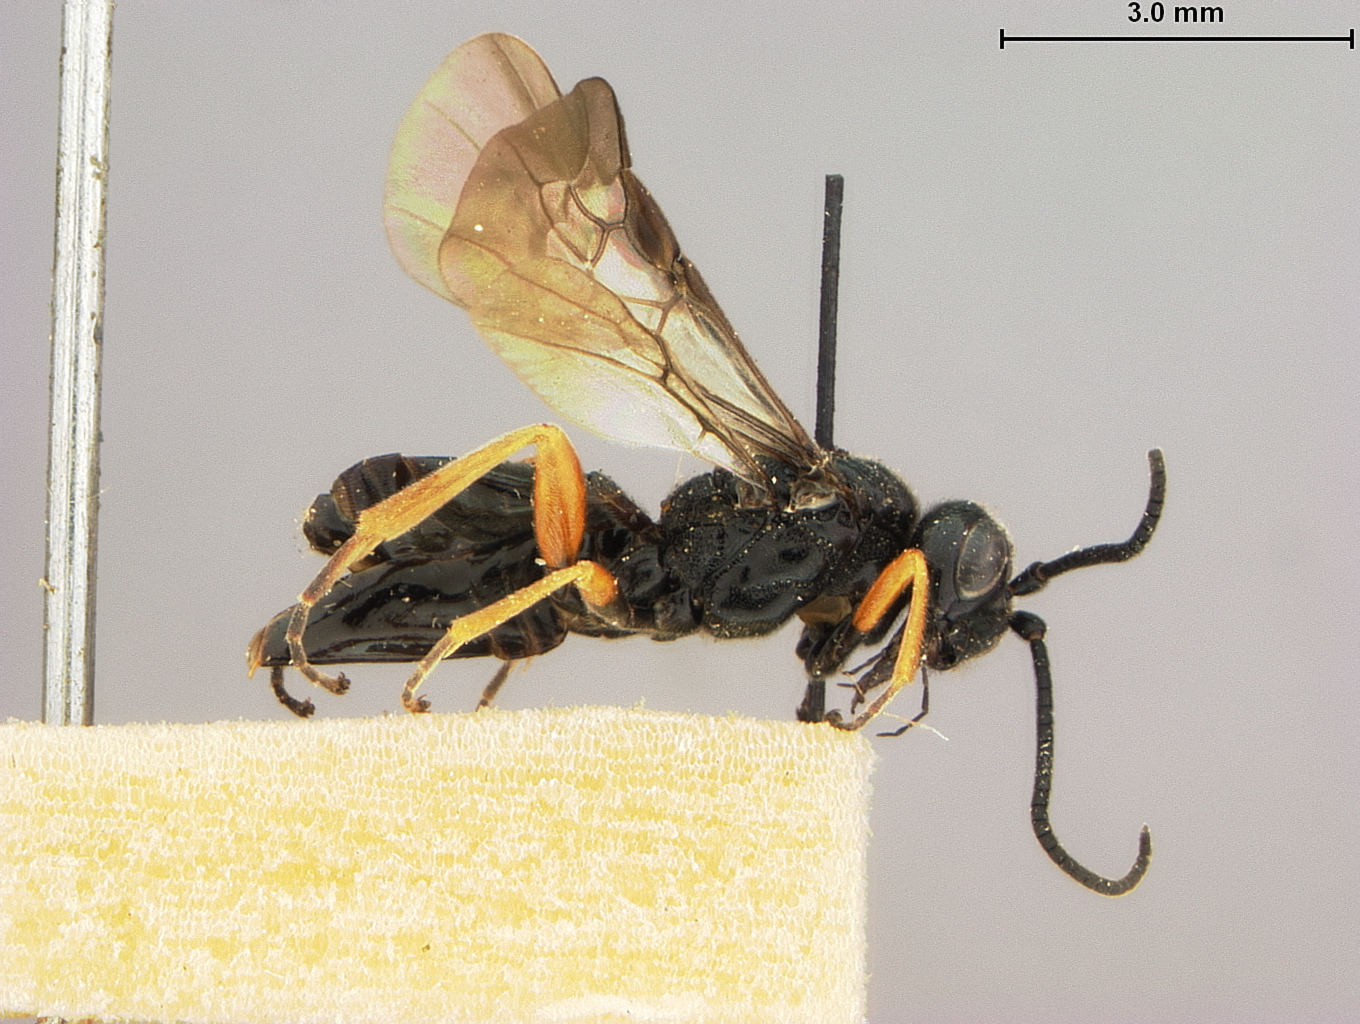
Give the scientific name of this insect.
Toxoneura californica
